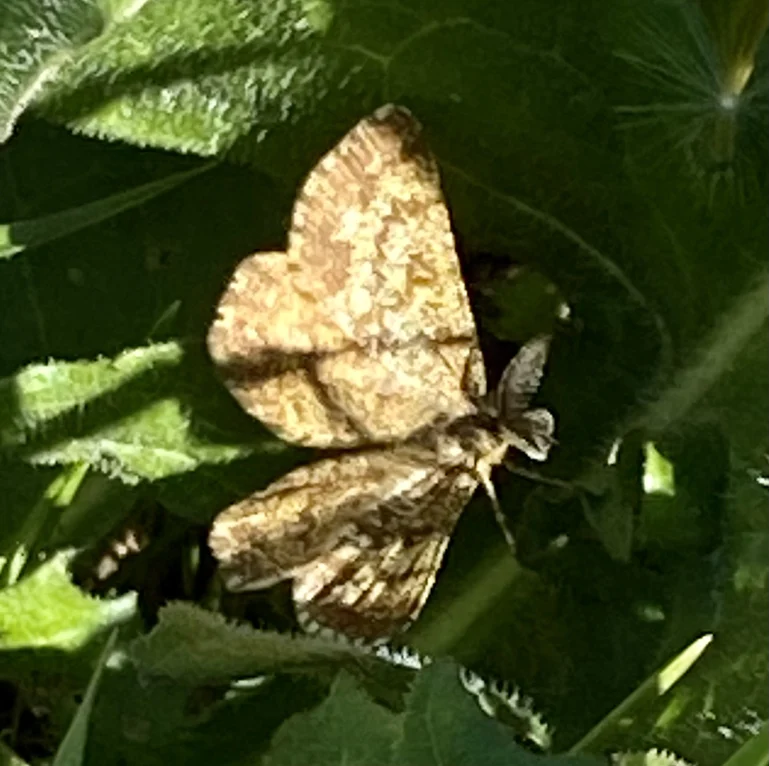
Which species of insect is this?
Ematurga atomaria
